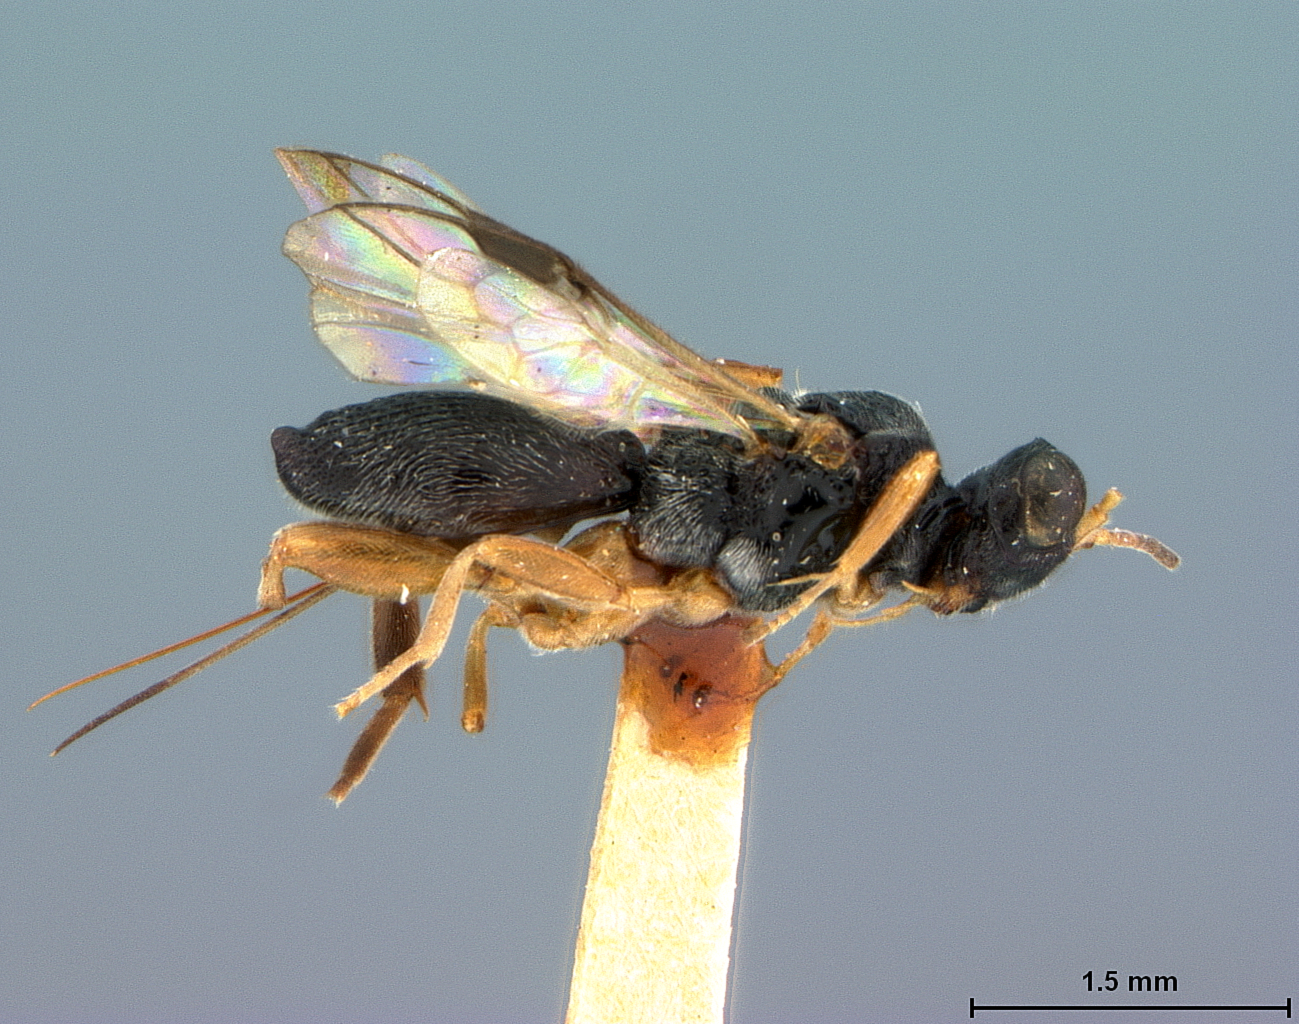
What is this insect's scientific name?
Canalicephalus orientalis
